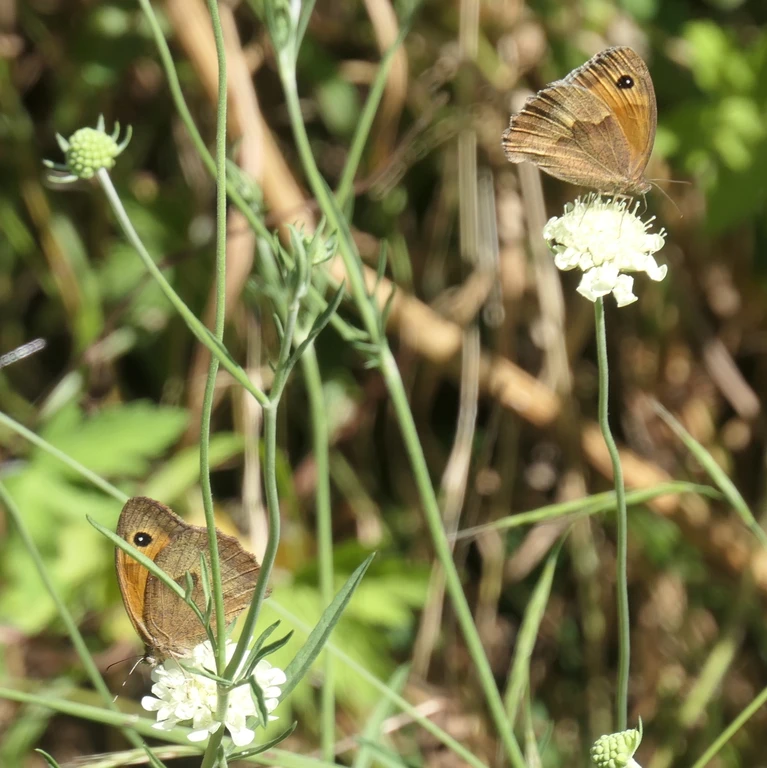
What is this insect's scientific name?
Maniola jurtina
